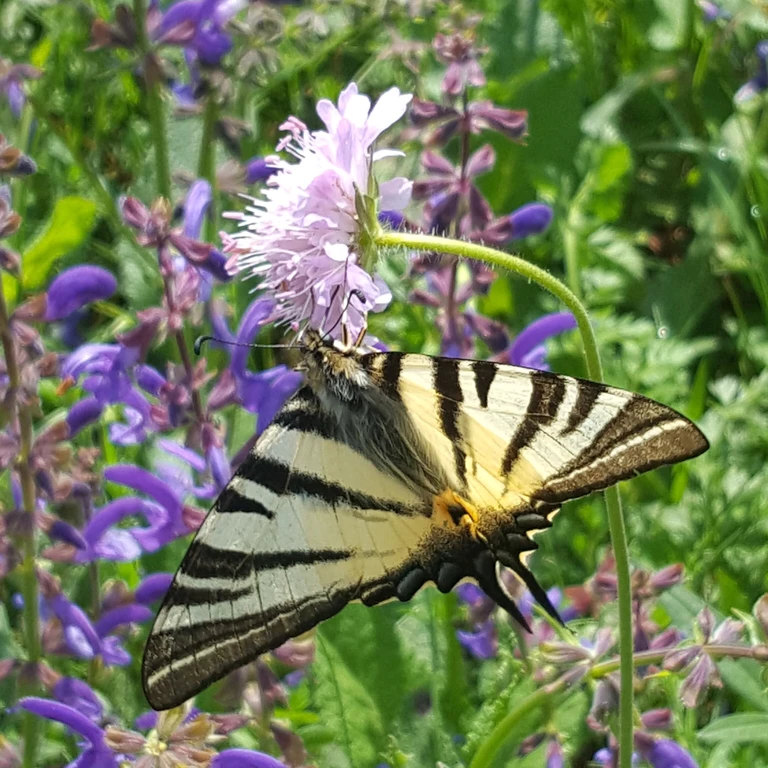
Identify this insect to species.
Iphiclides podalirius
